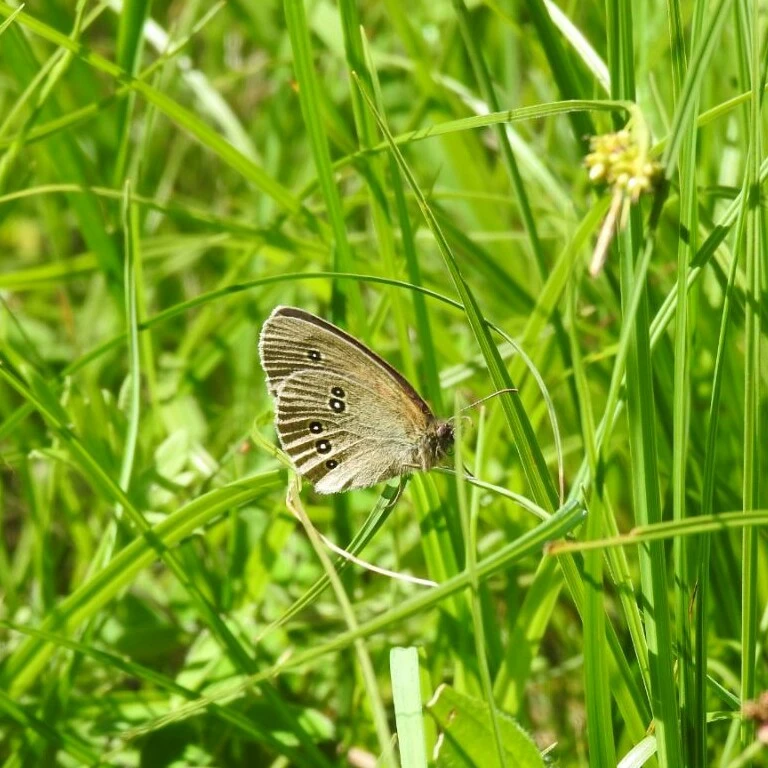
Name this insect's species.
Aphantopus hyperantus
